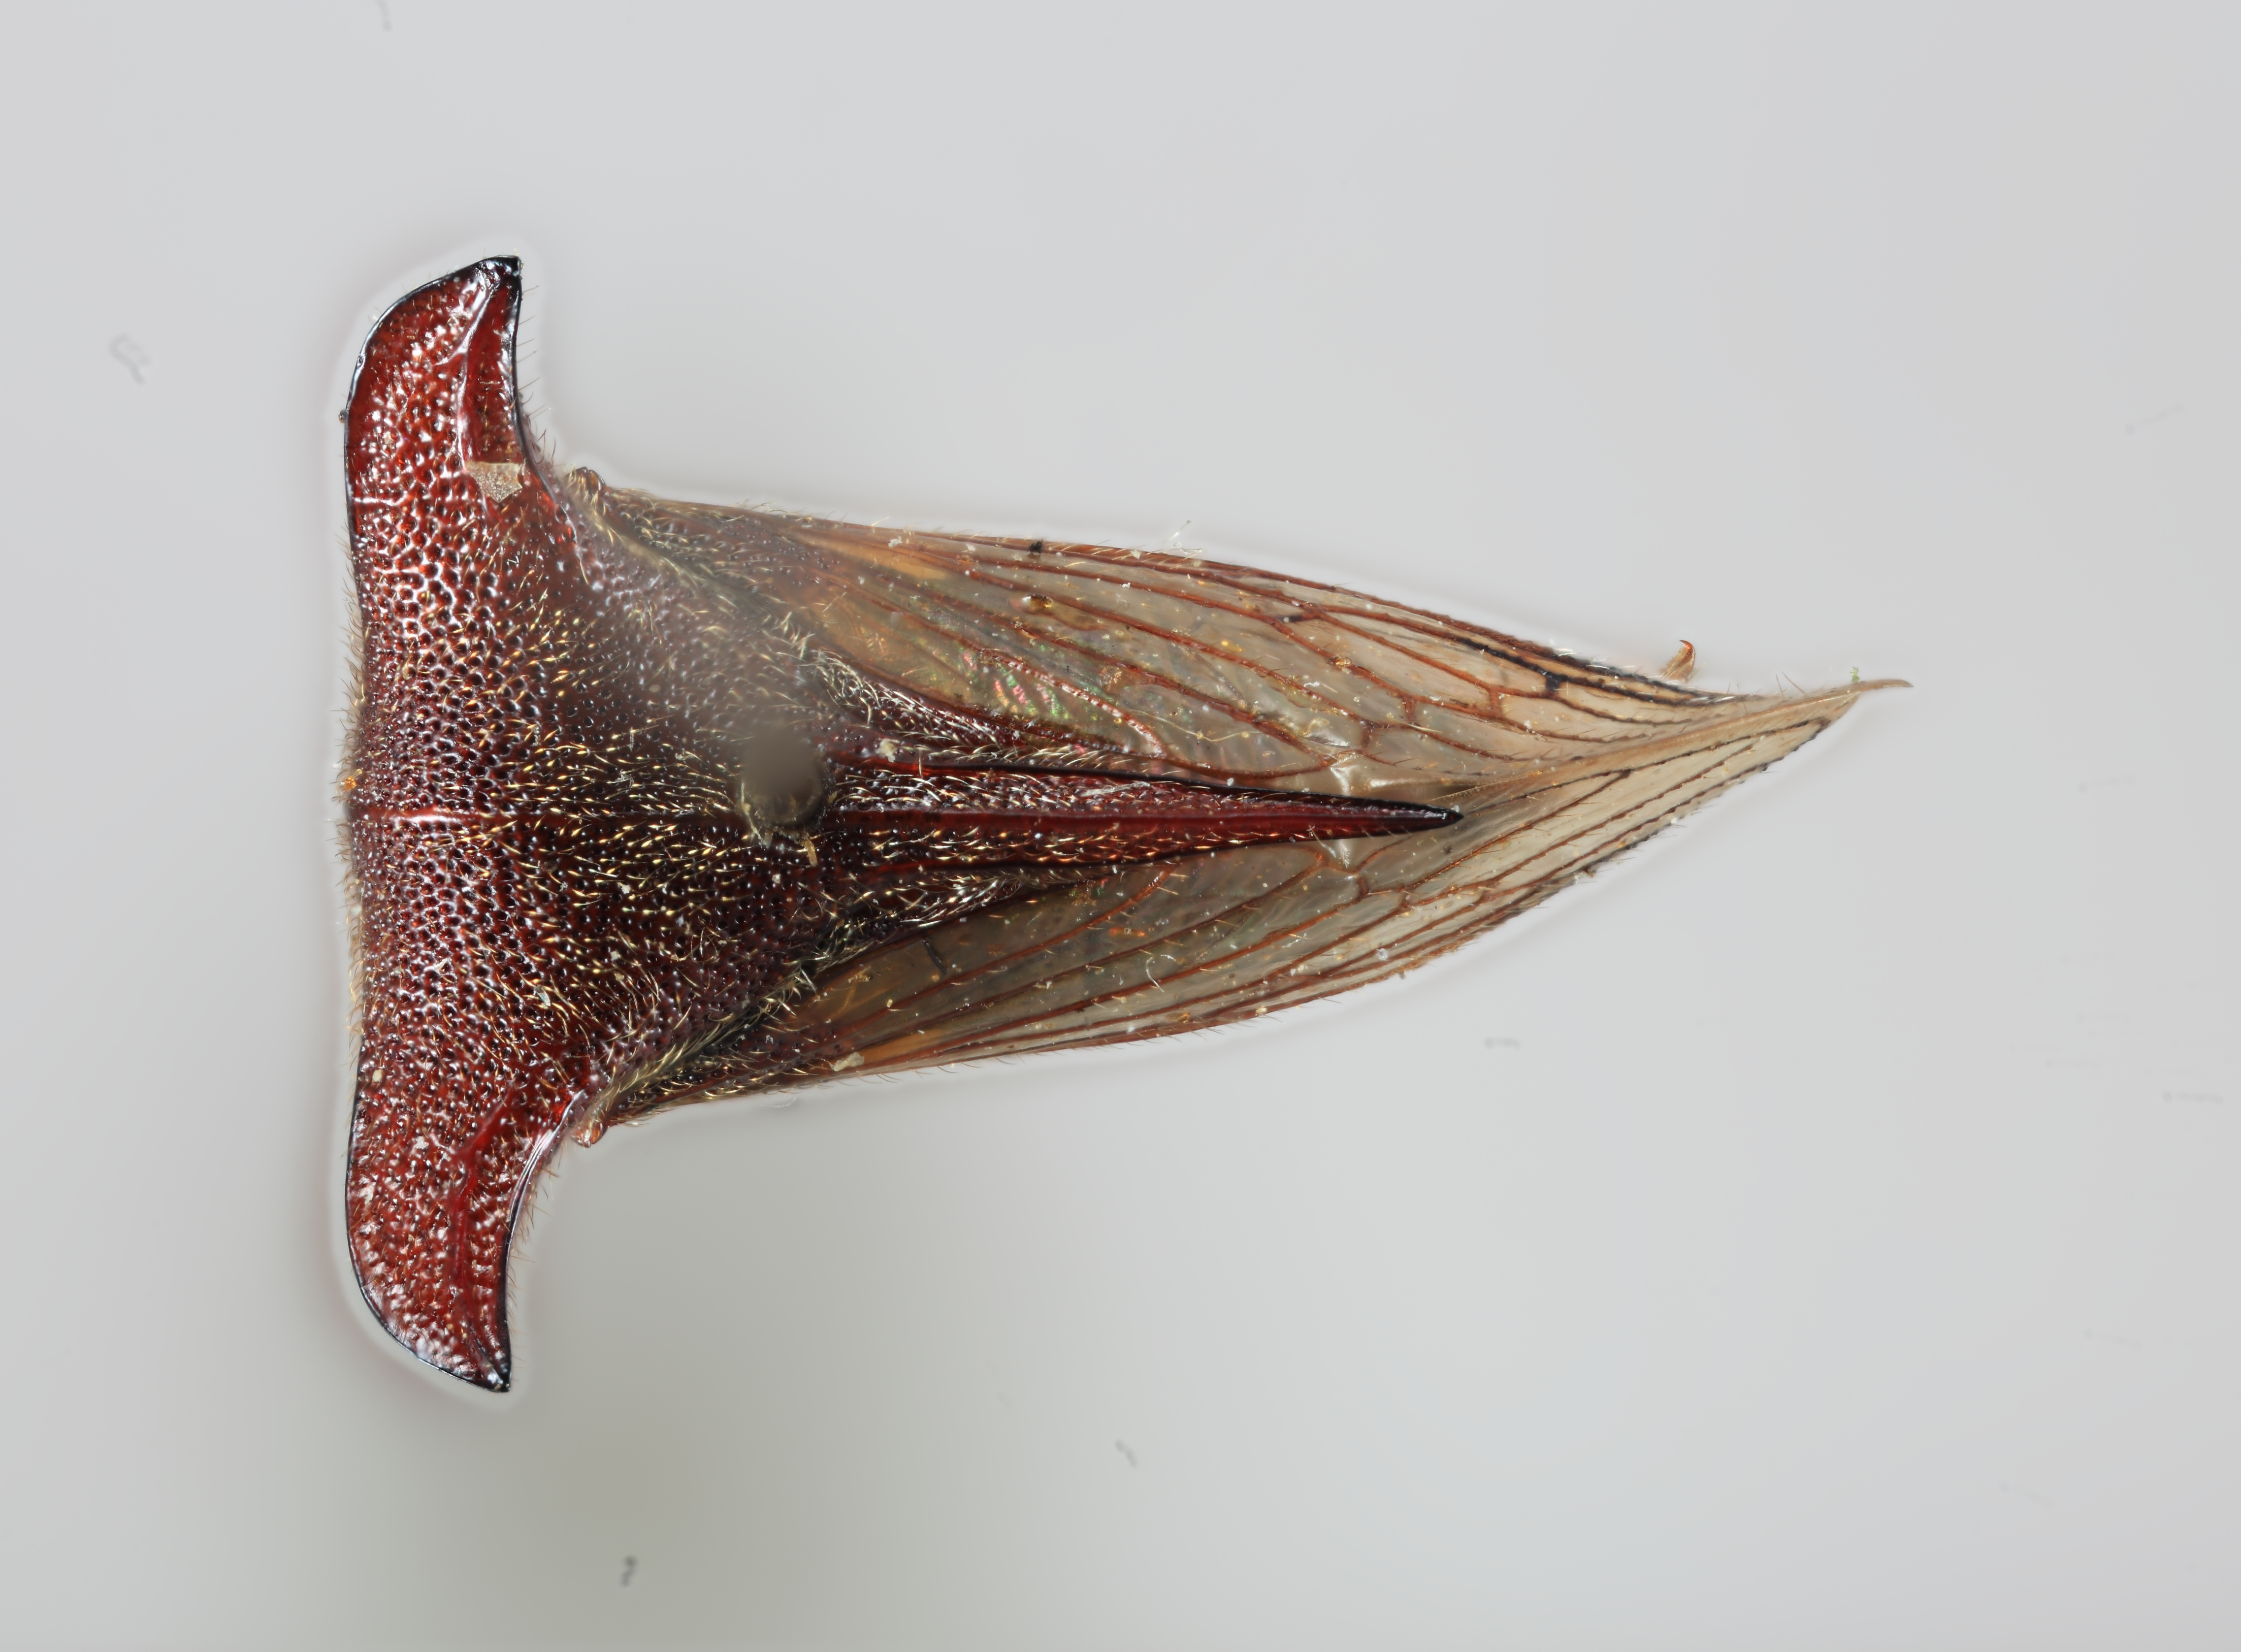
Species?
Tricentrus laticornis
